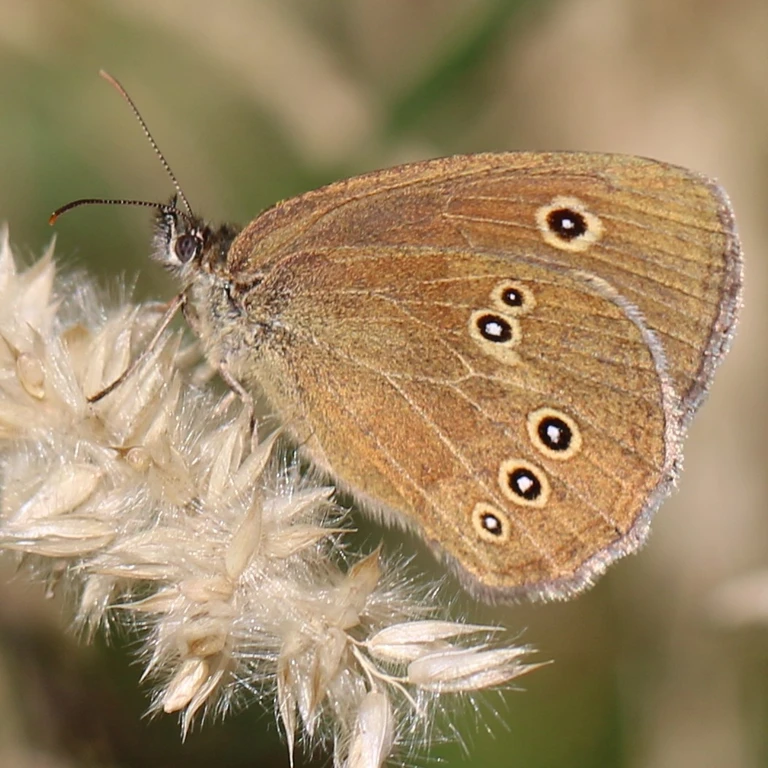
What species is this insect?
Aphantopus hyperantus
